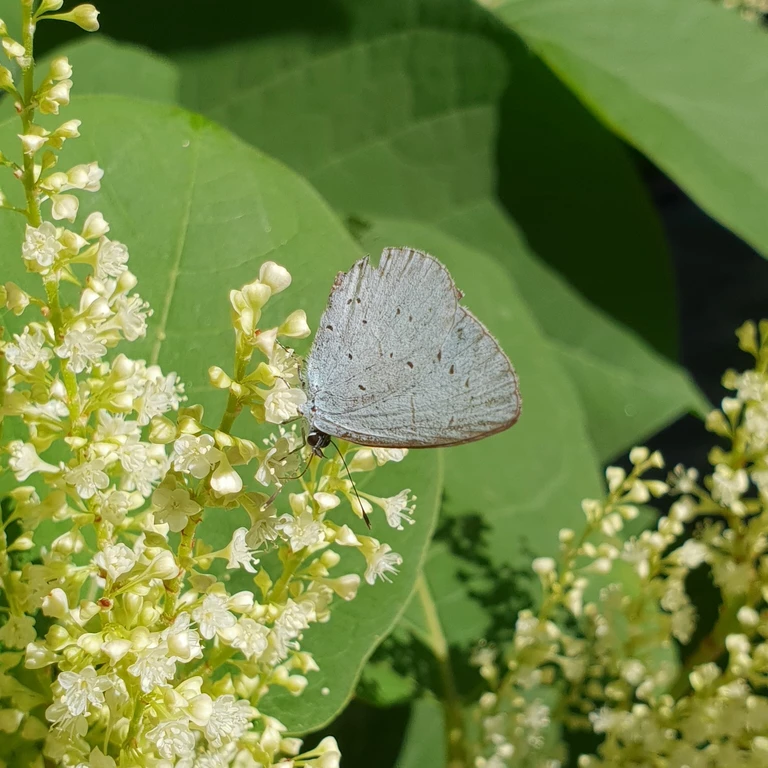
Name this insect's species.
Celastrina argiolus
